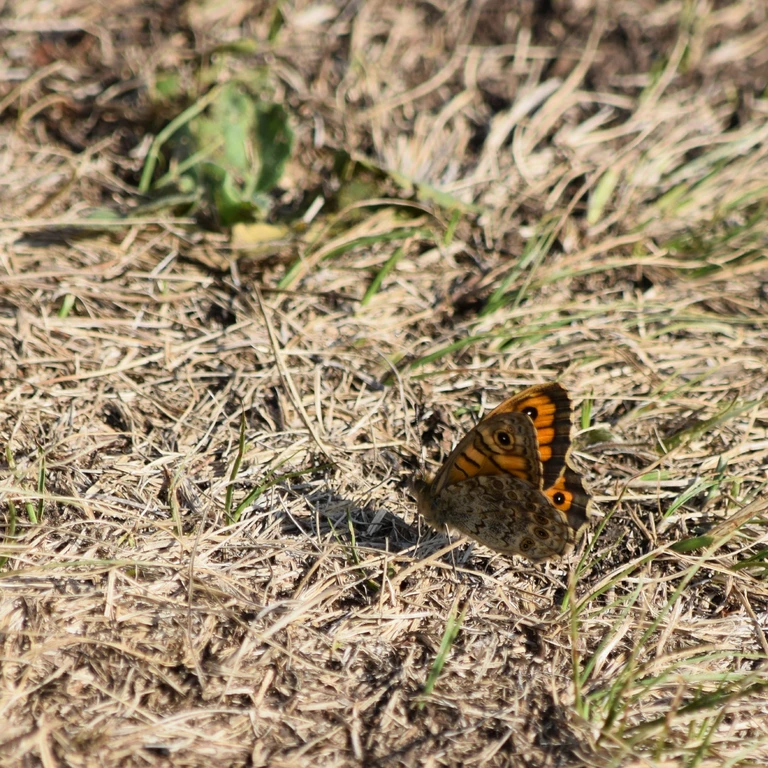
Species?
Lasiommata megera (also Pararge megera)
